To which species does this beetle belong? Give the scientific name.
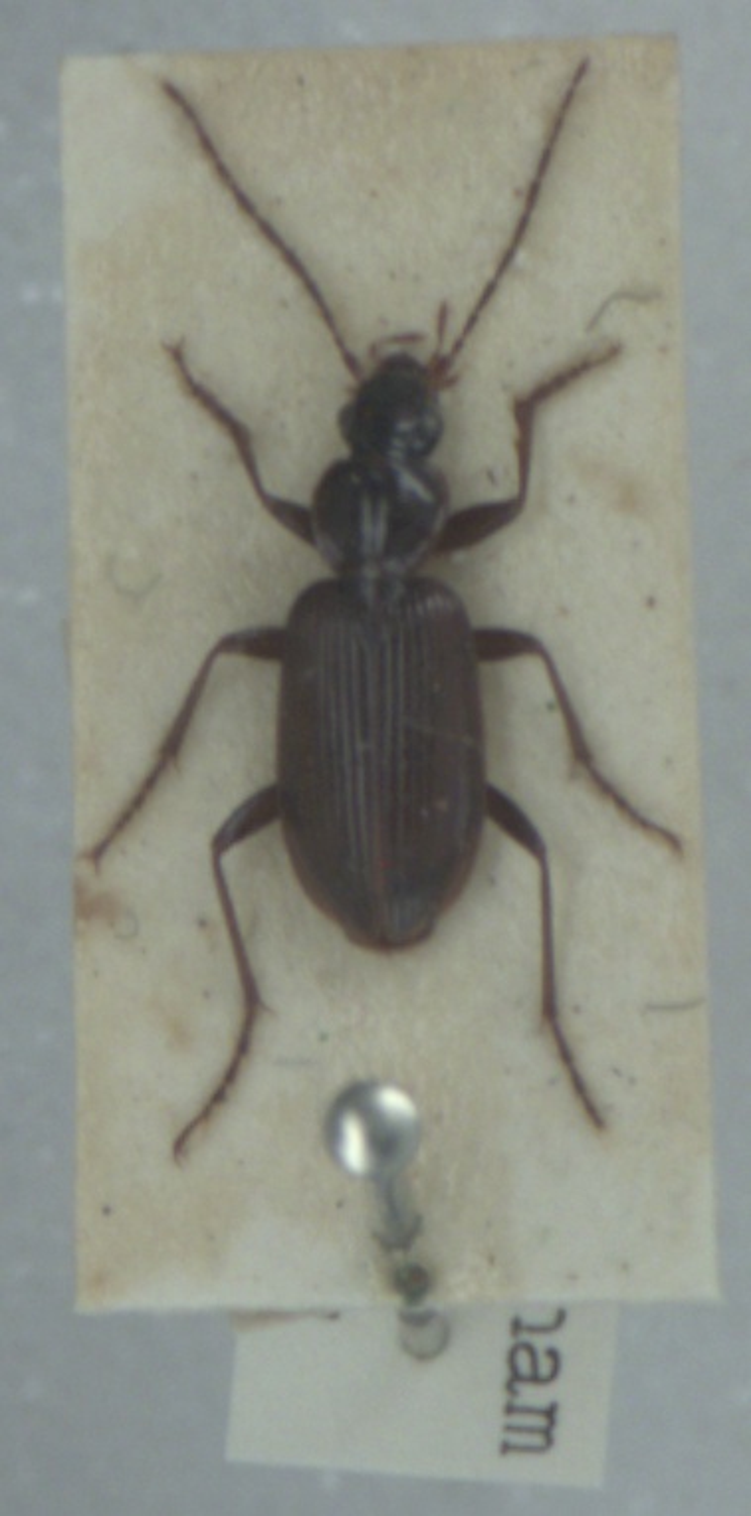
Platynus livens
